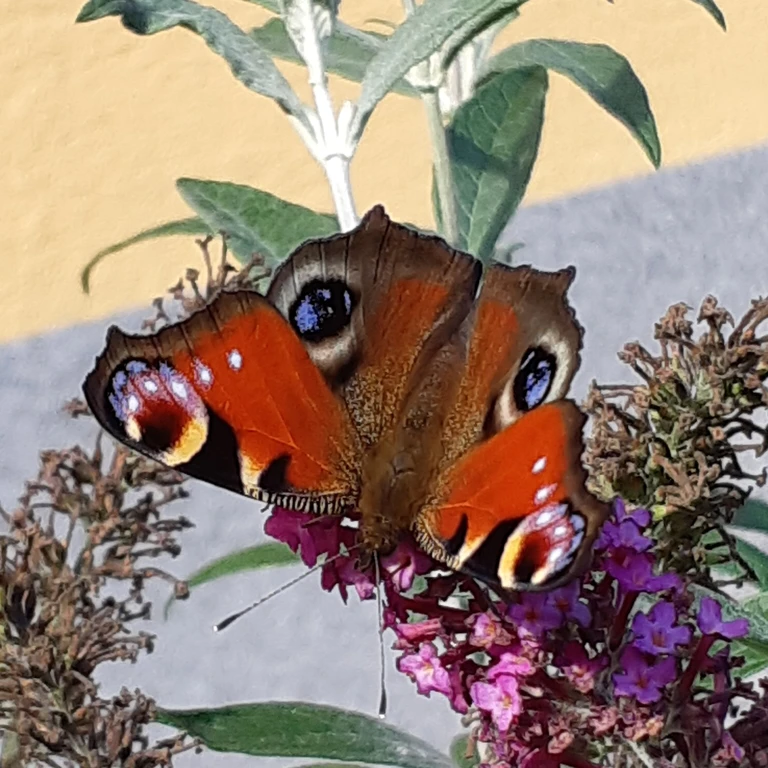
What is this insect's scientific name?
Aglais io
